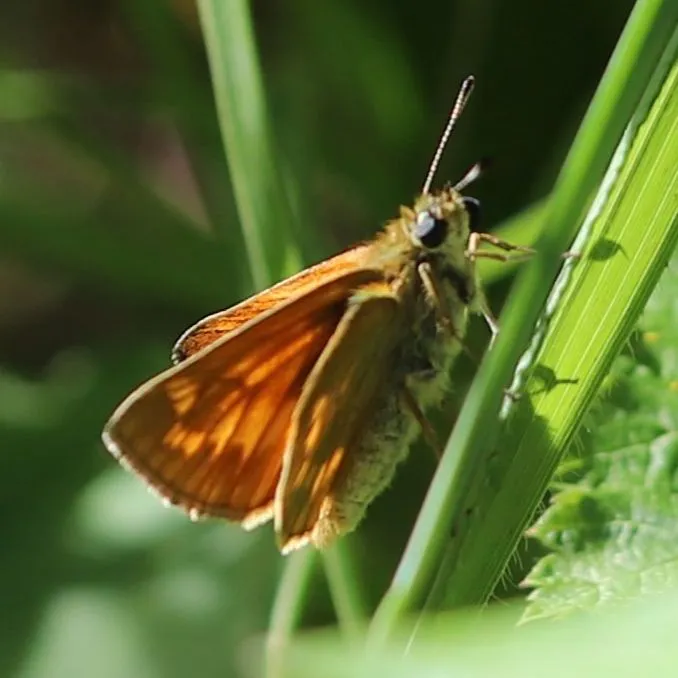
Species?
Ochlodes sylvanus (also Ochlodes venata)
